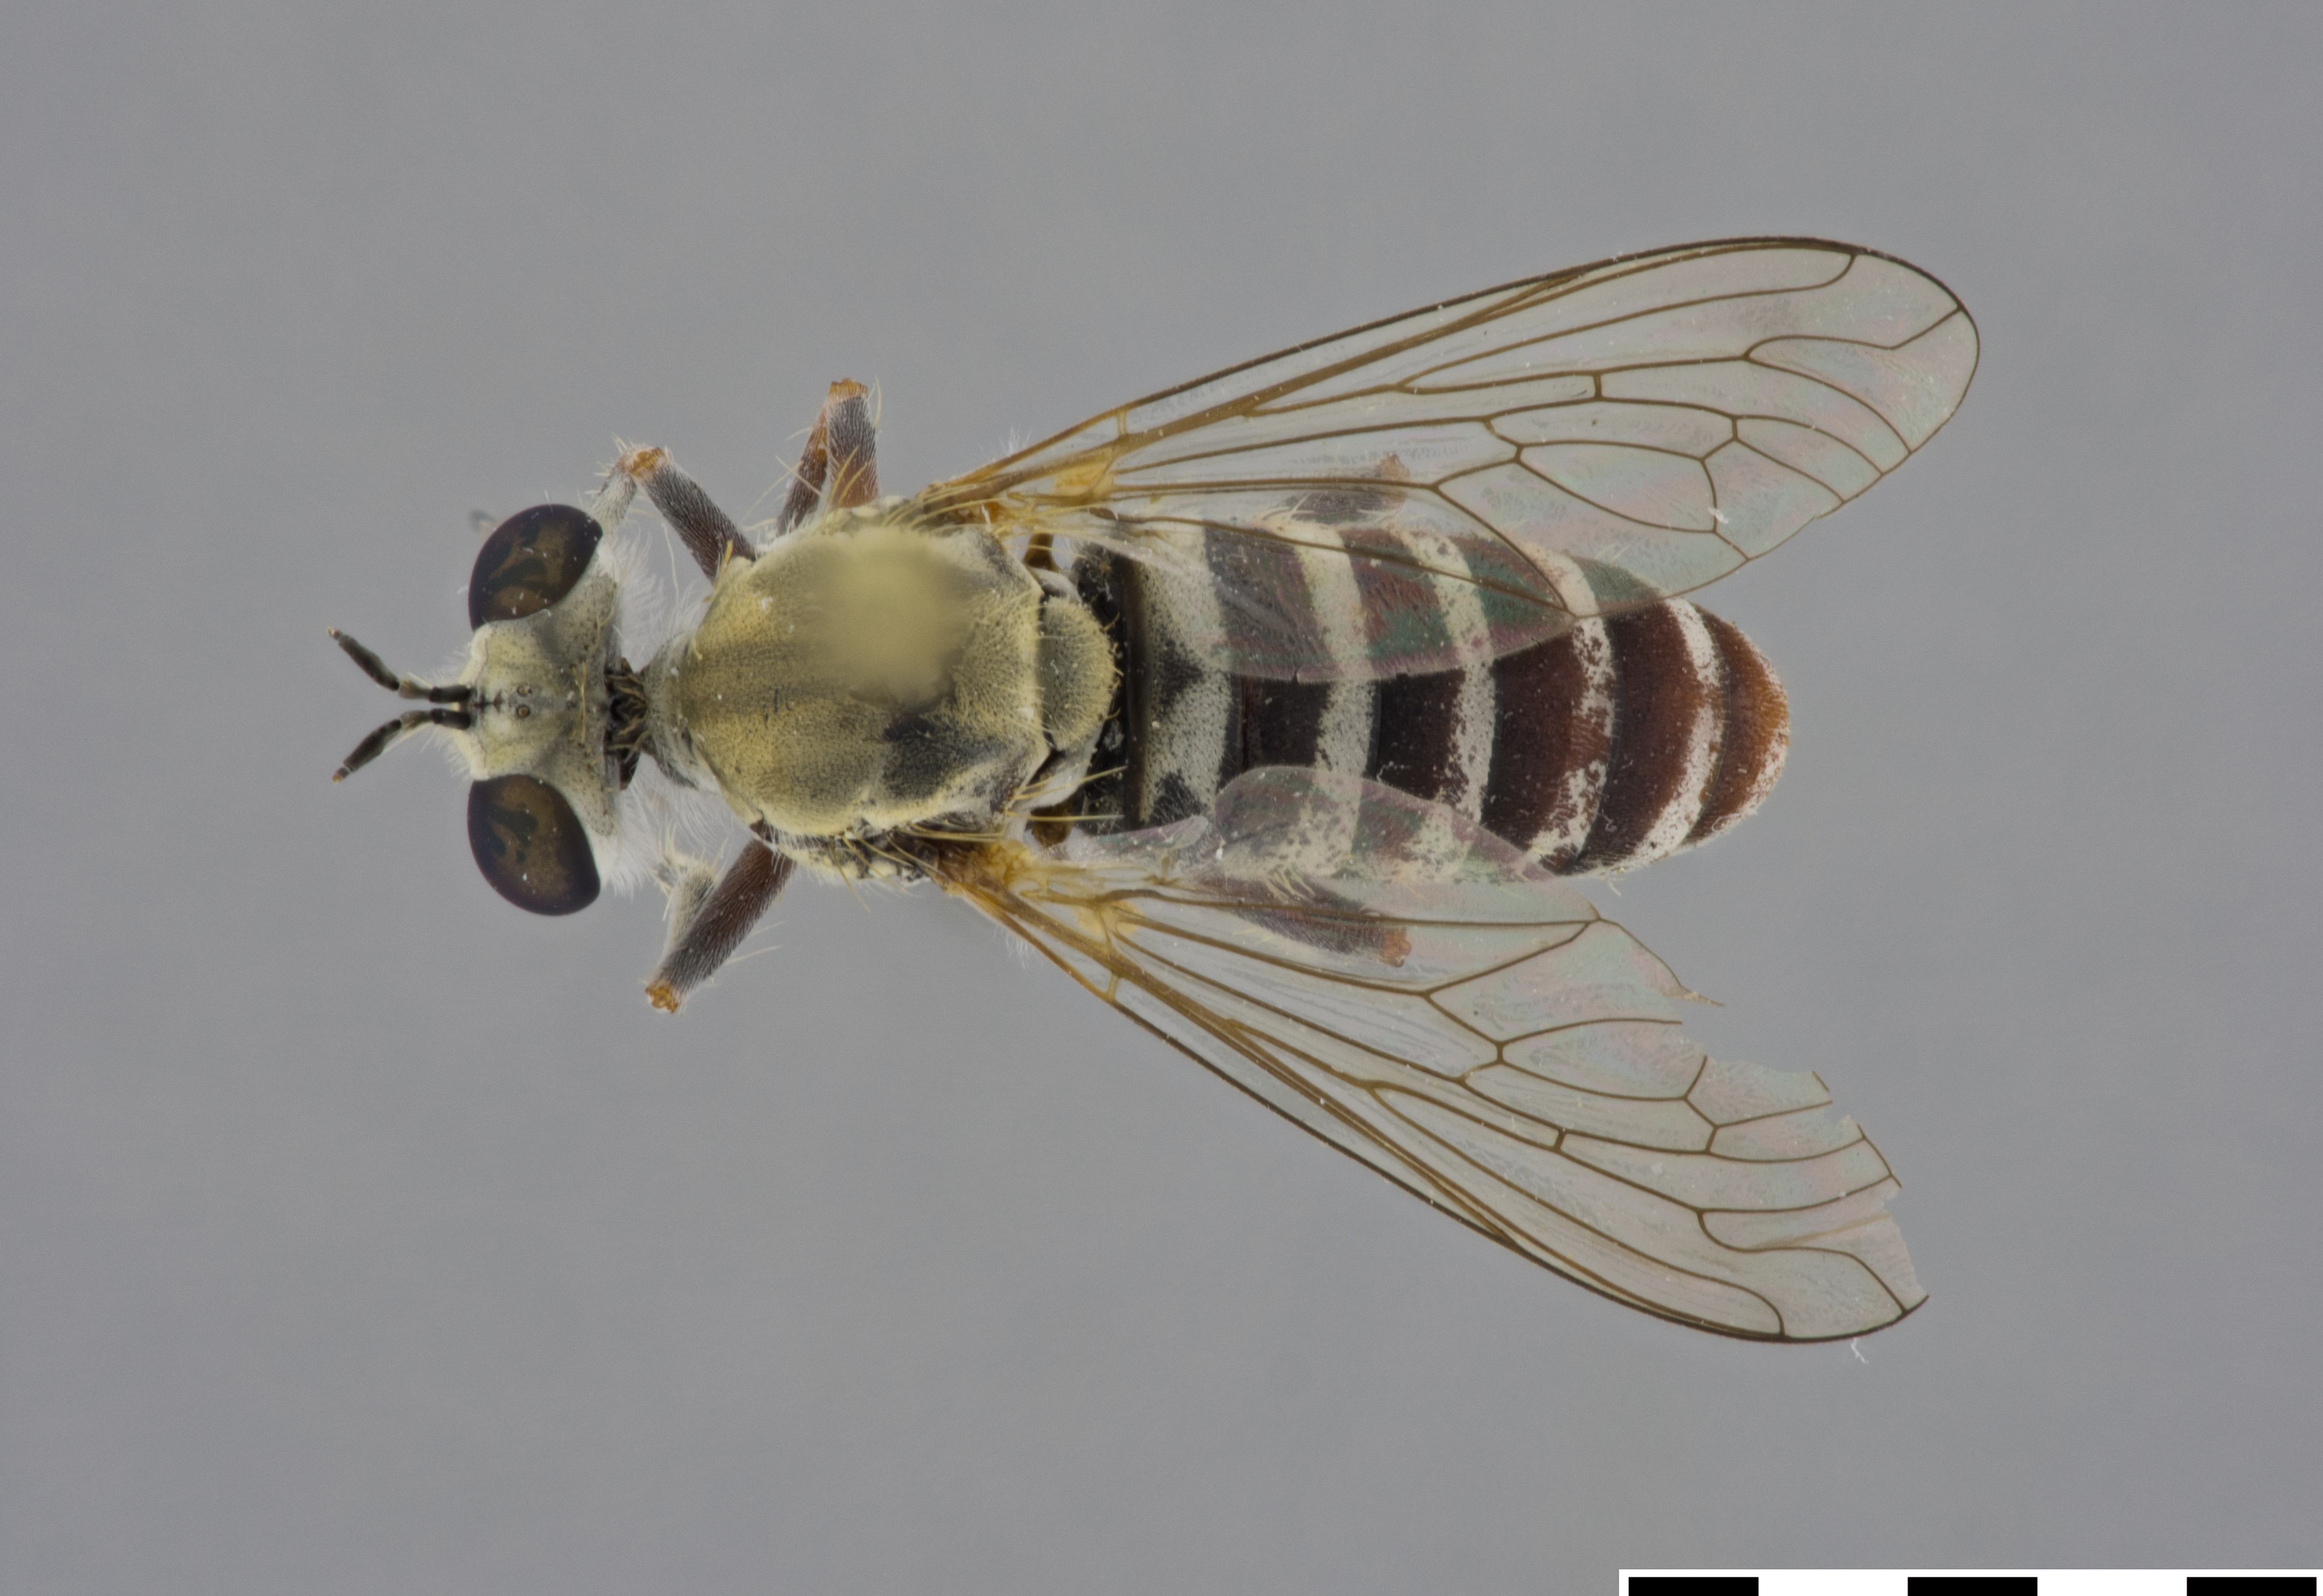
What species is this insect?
Laphystia tolandi
